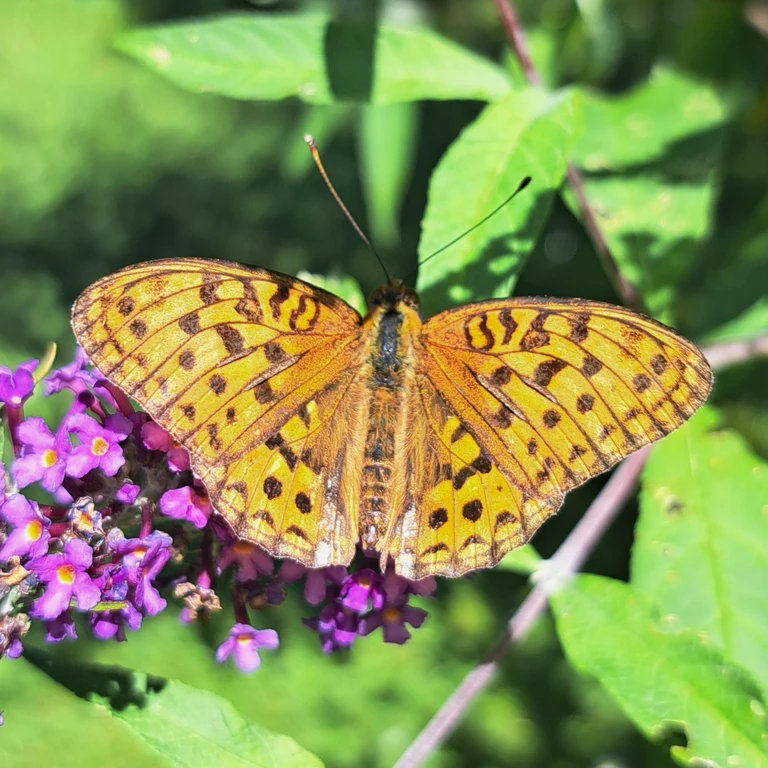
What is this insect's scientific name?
Fabriciana adippe
